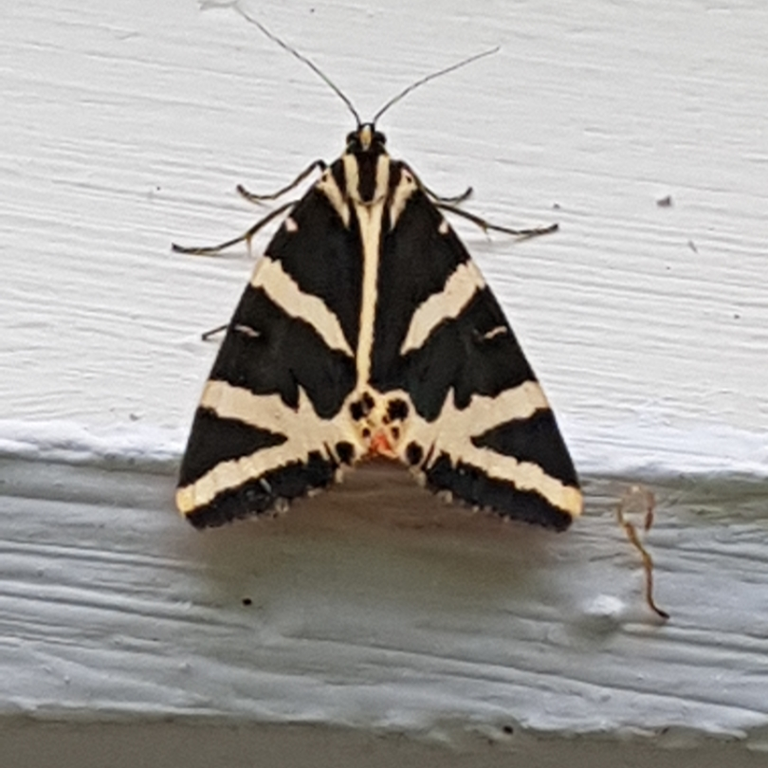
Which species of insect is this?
Euplagia quadripunctaria
